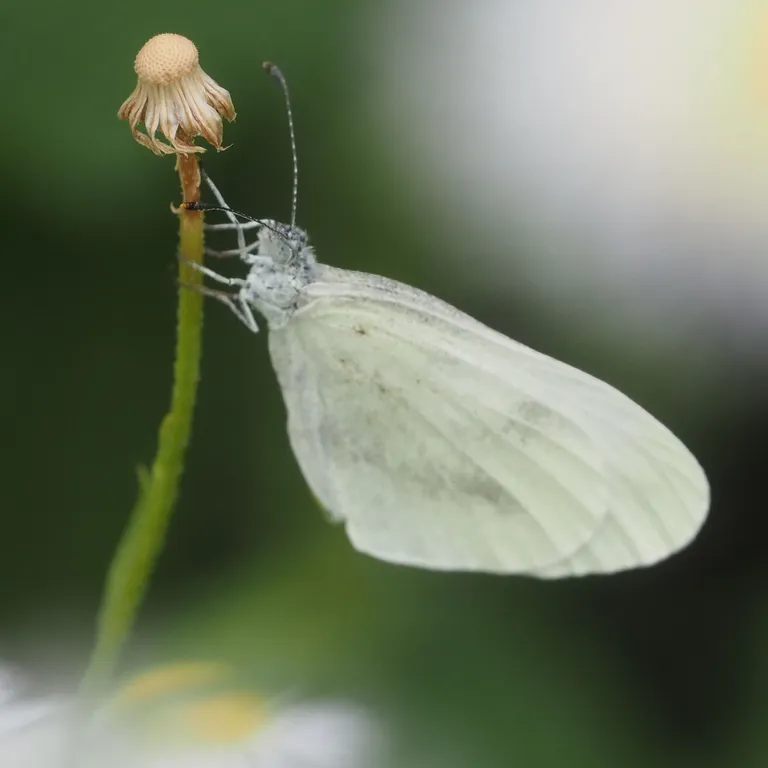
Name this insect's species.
Leptidea sinapis/juvernica
